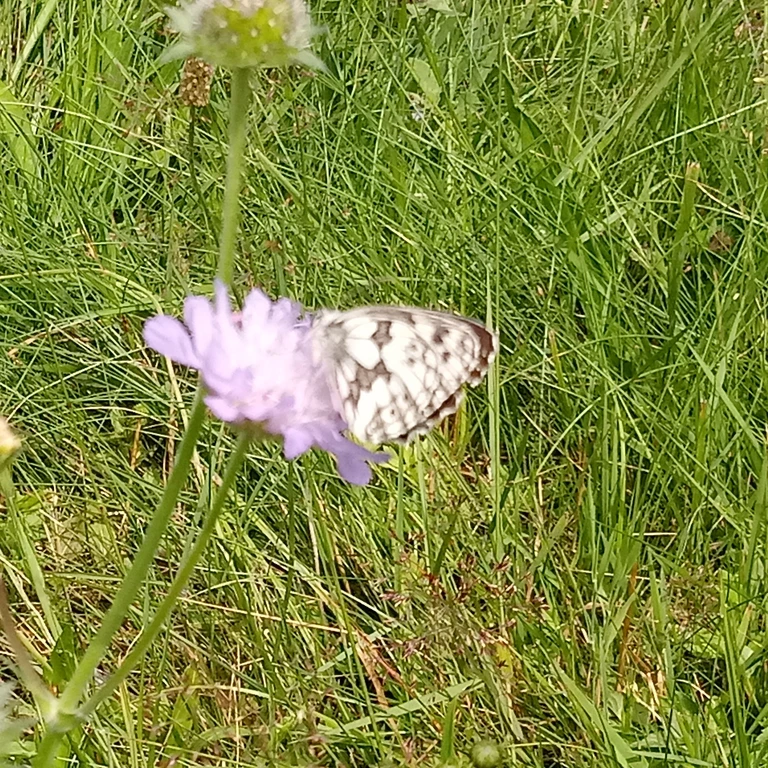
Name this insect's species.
Melanargia galathea
